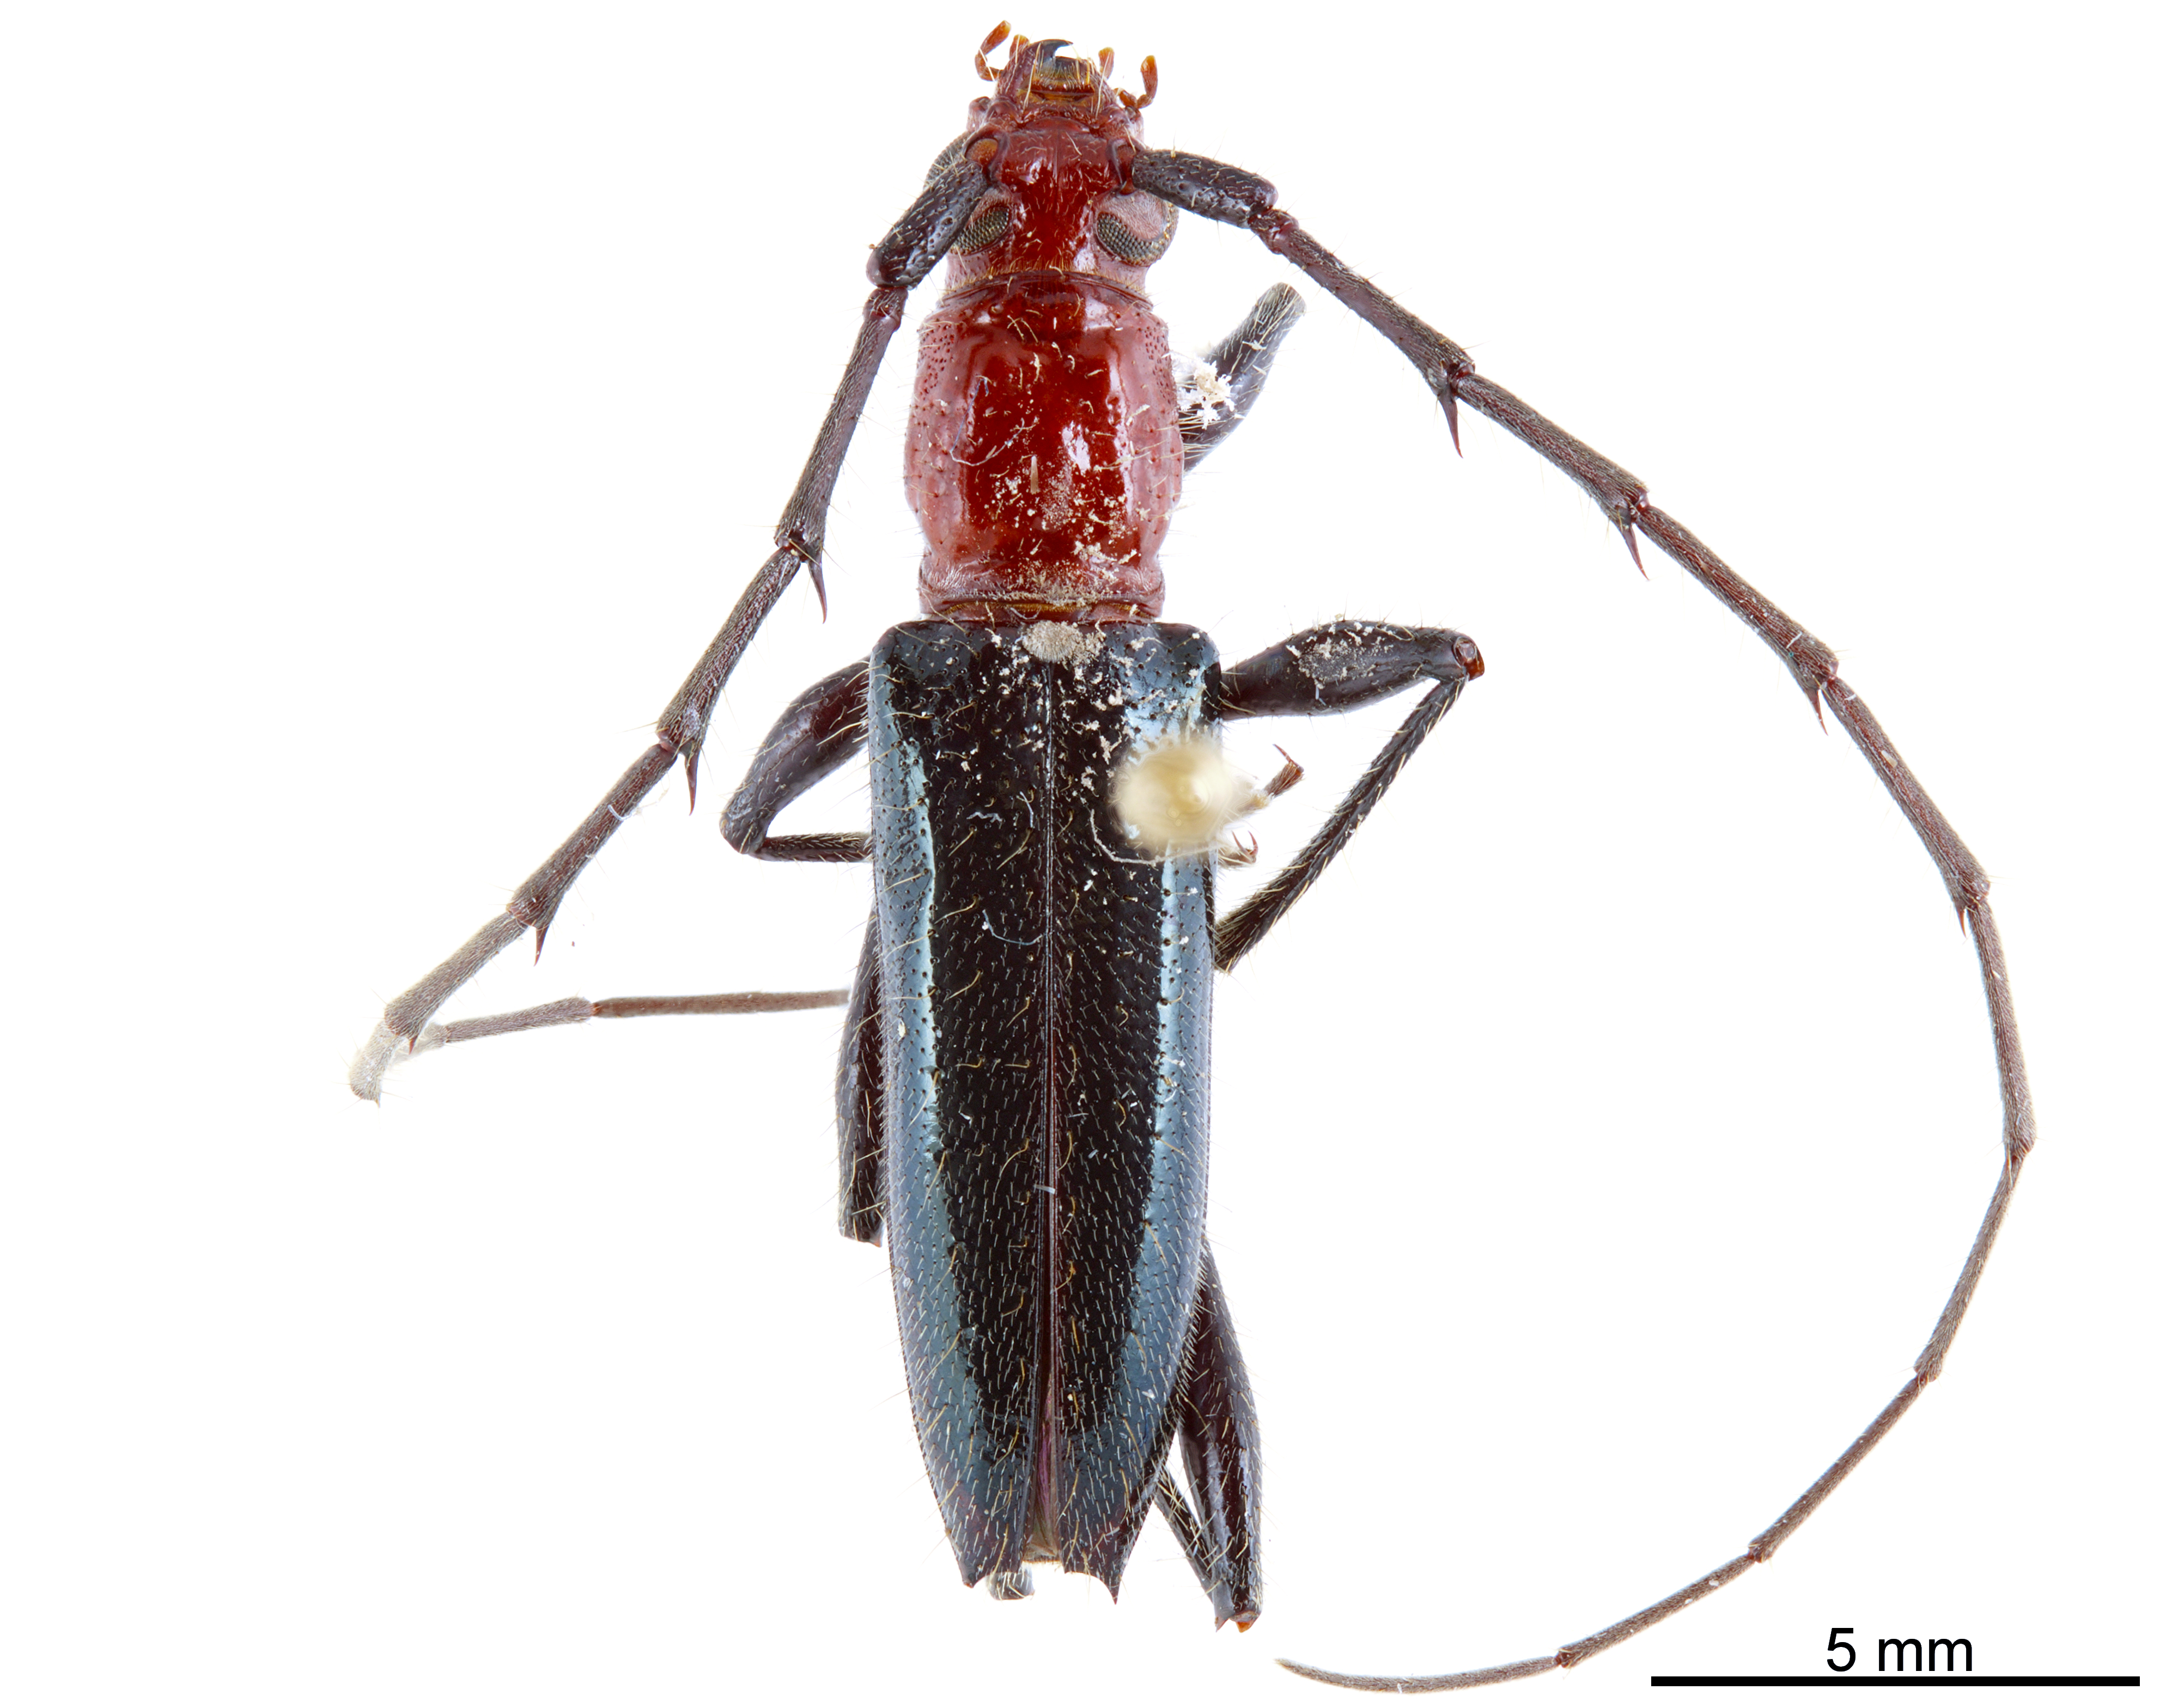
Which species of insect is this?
Nephalioides rutilus
